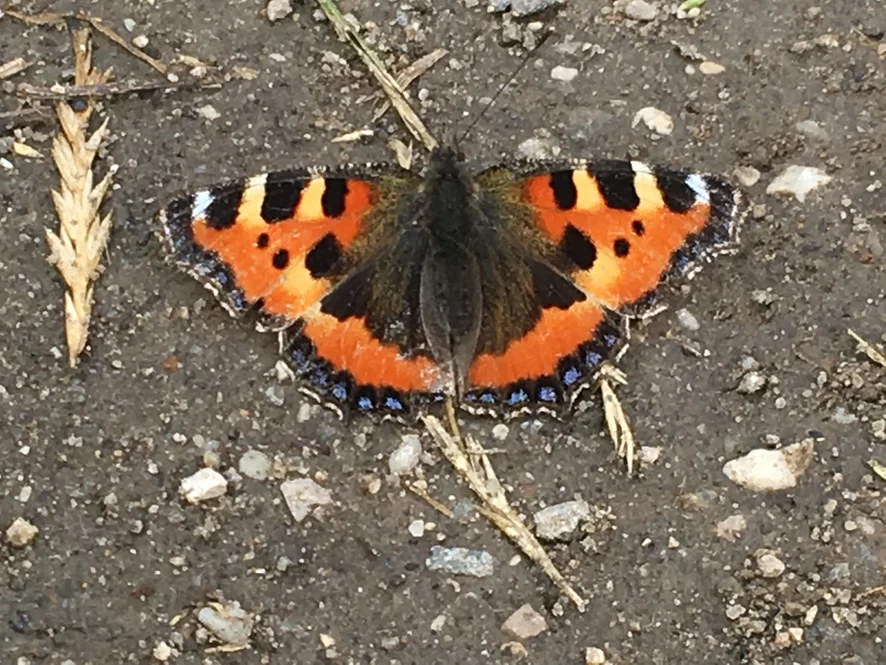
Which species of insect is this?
Aglais urticae
